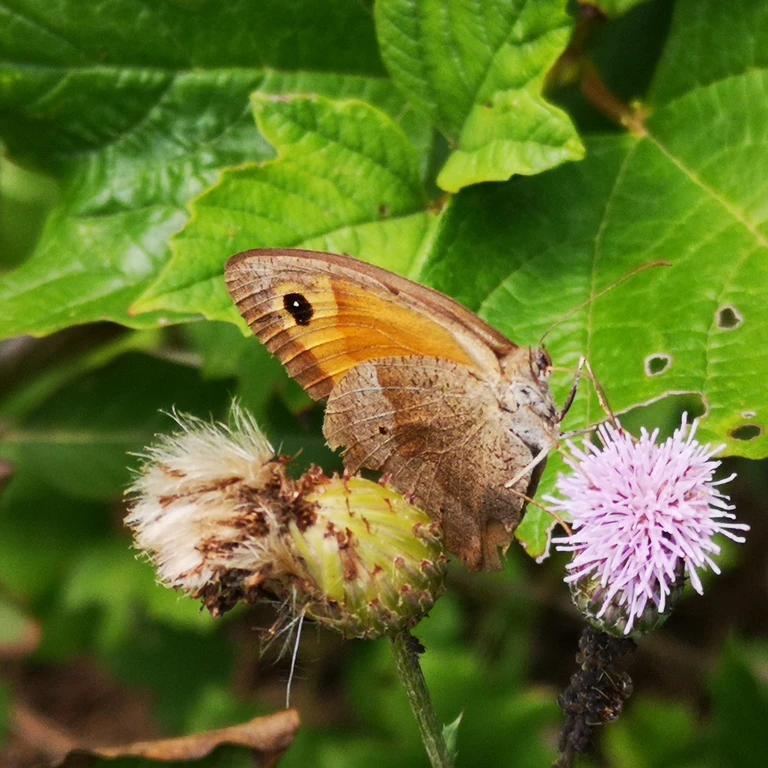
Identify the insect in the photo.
Maniola jurtina
